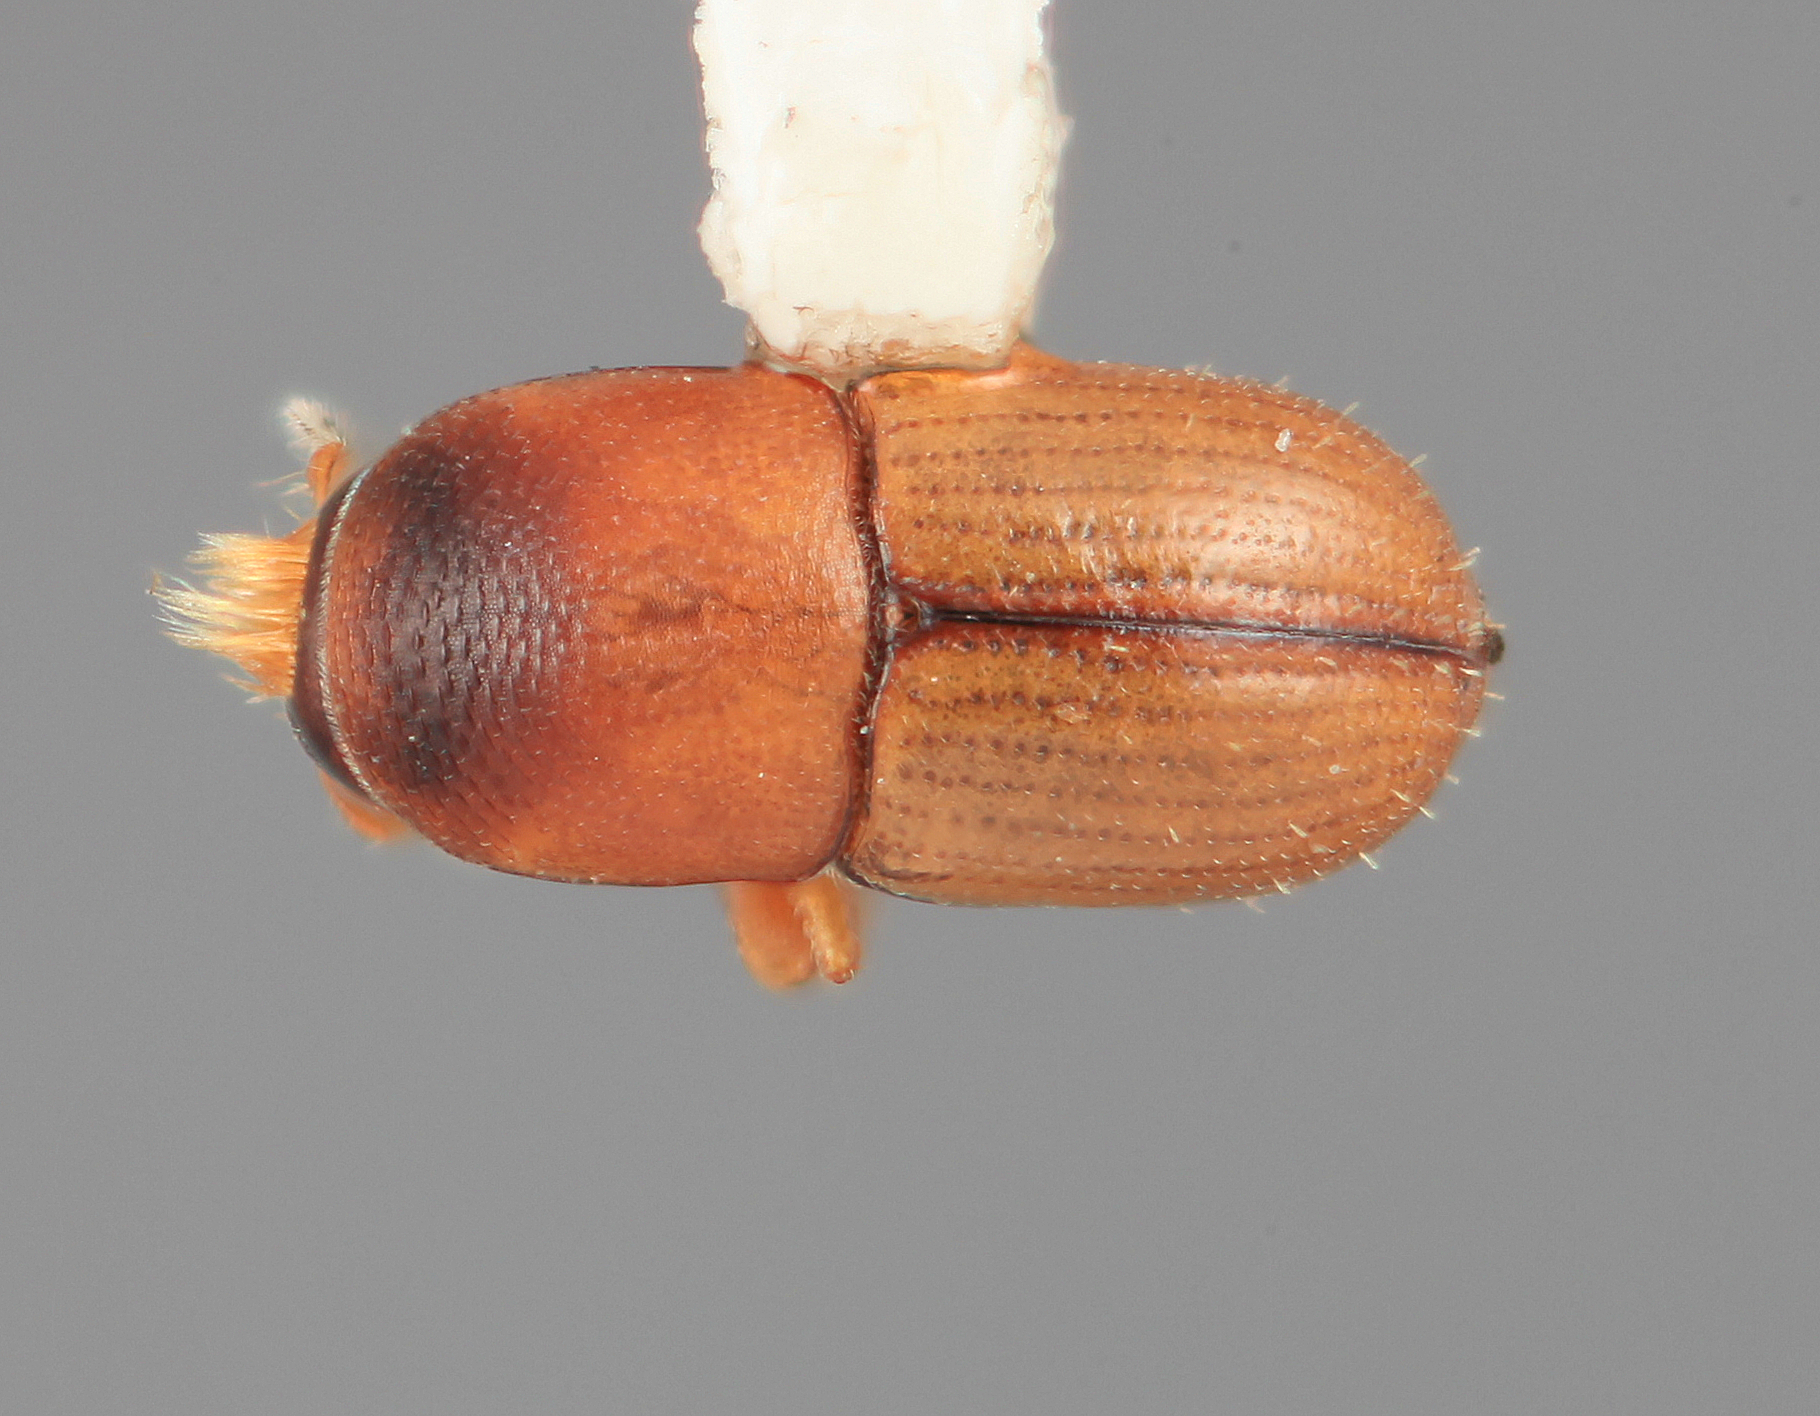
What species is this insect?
Scolytodes cedrelae
